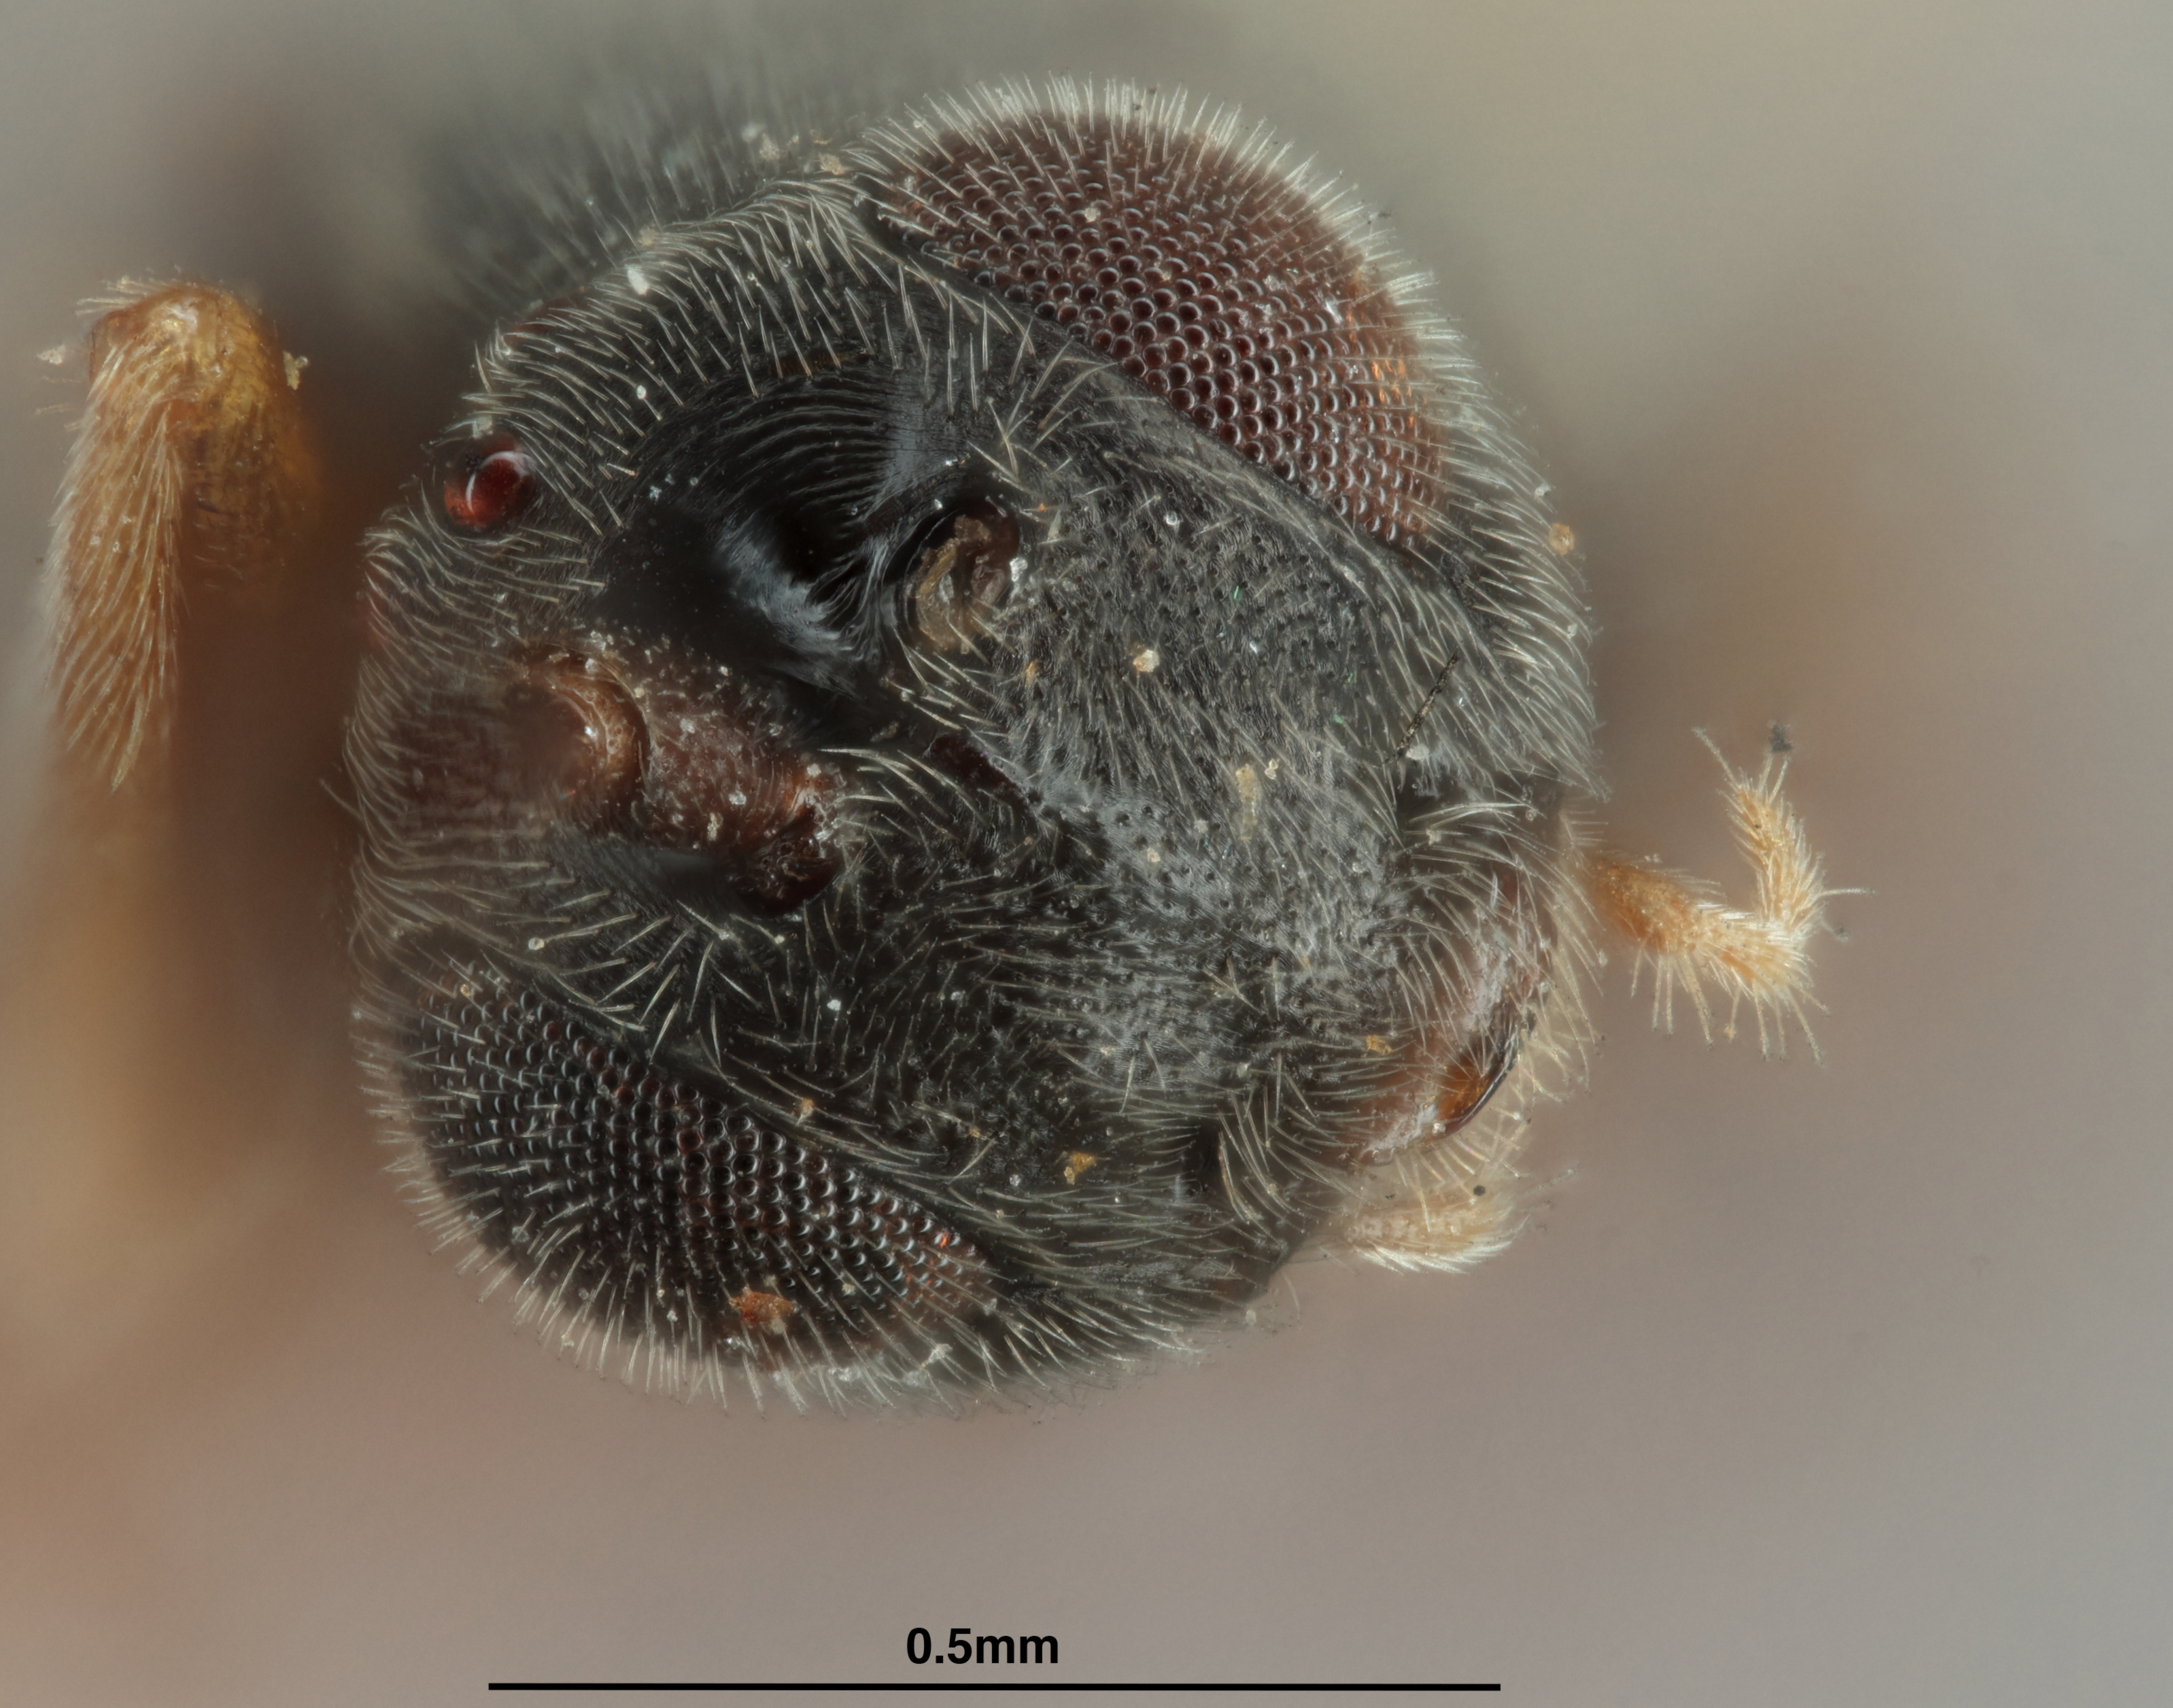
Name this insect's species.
Apanteles cebes
